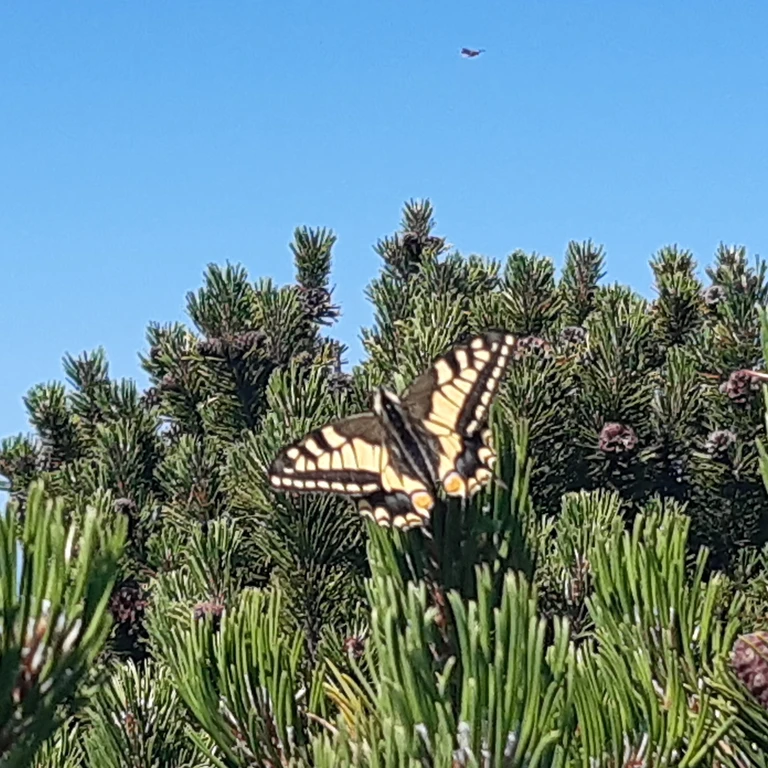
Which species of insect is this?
Papilio machaon
